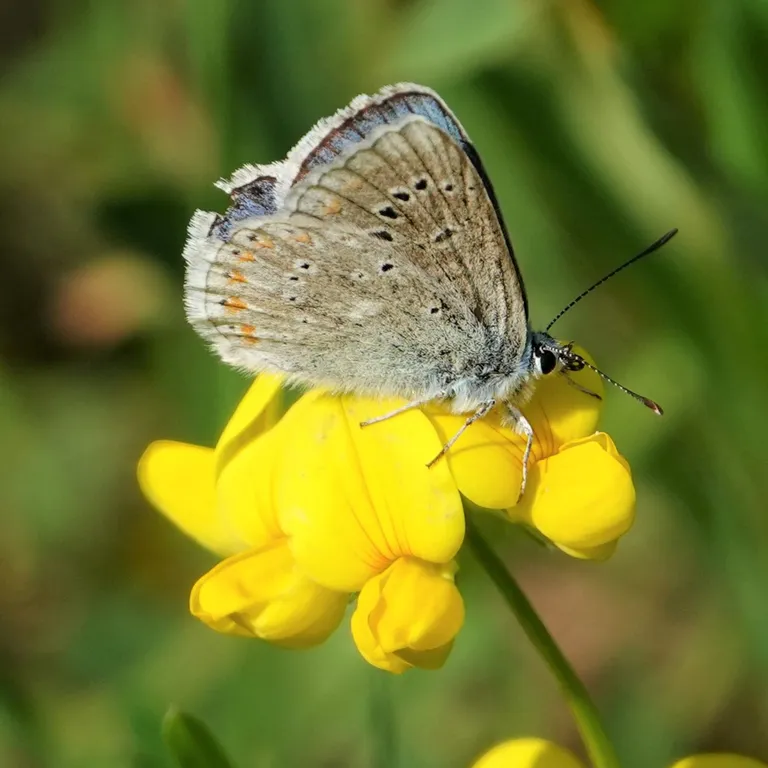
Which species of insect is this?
Polyommatus dorylas
